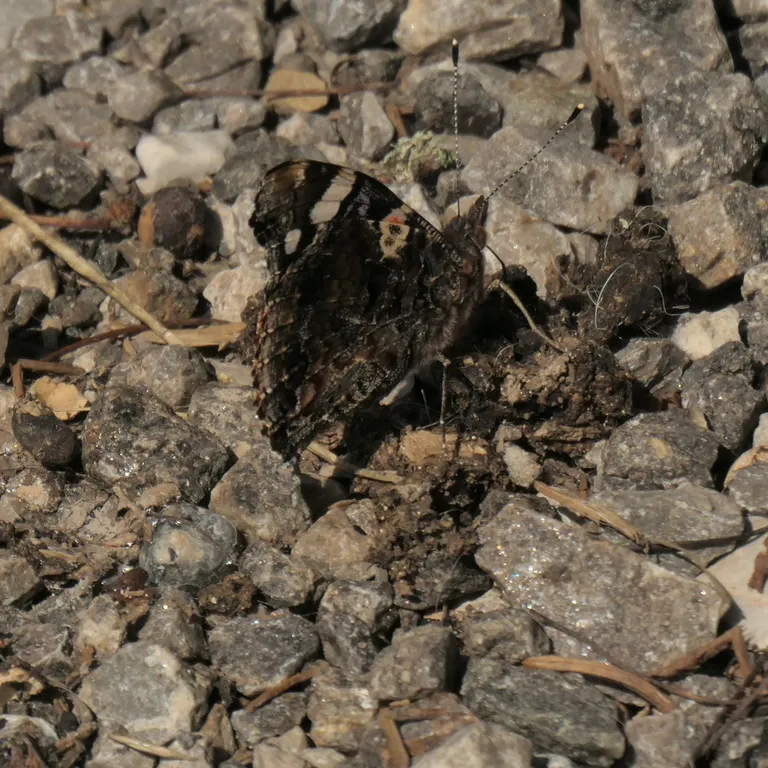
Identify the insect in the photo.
Vanessa atalanta
